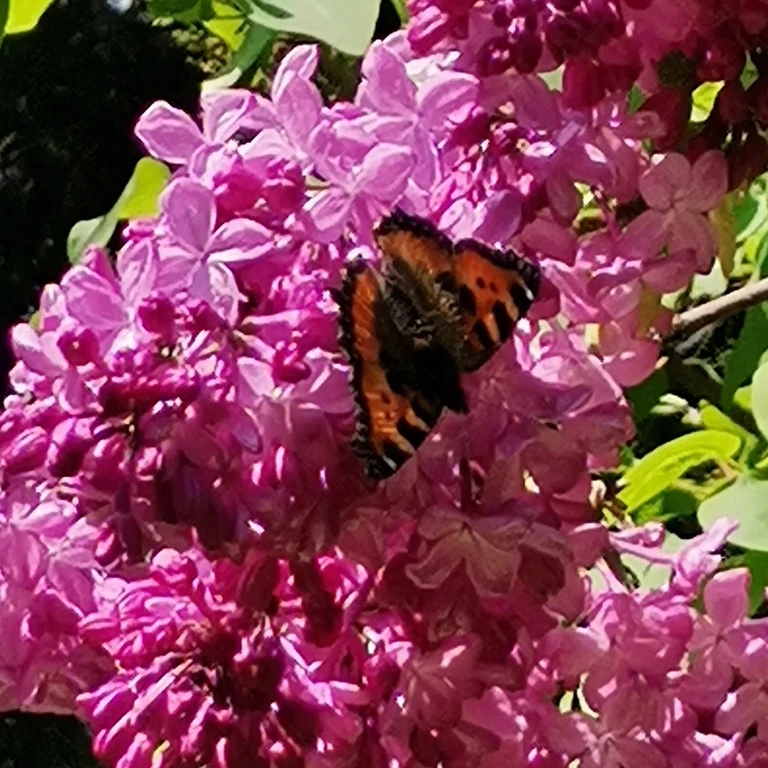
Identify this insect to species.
Aglais urticae
